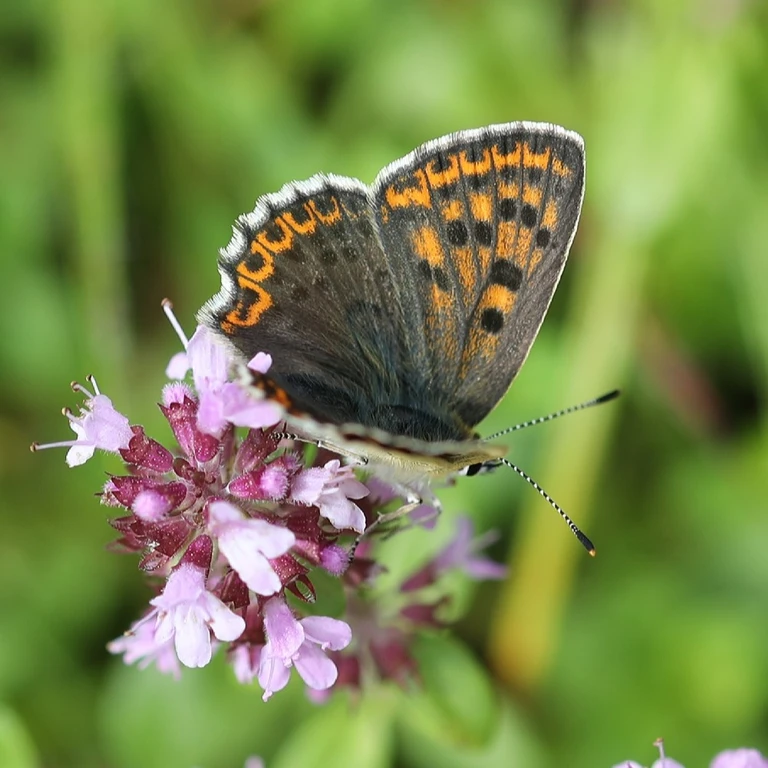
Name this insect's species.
Lycaena tityrus (also Loweia tityrus)
